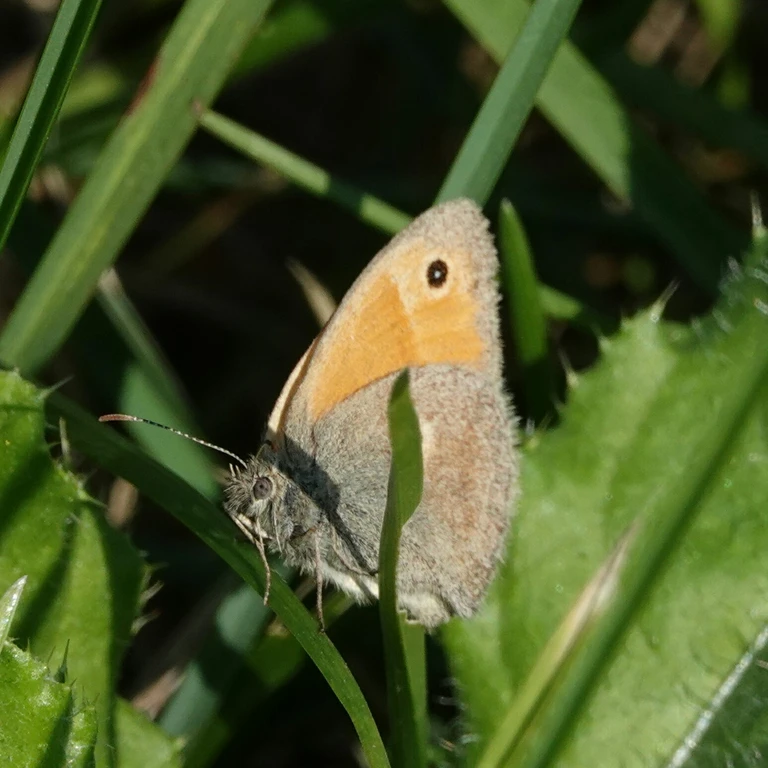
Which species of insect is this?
Coenonympha pamphilus
